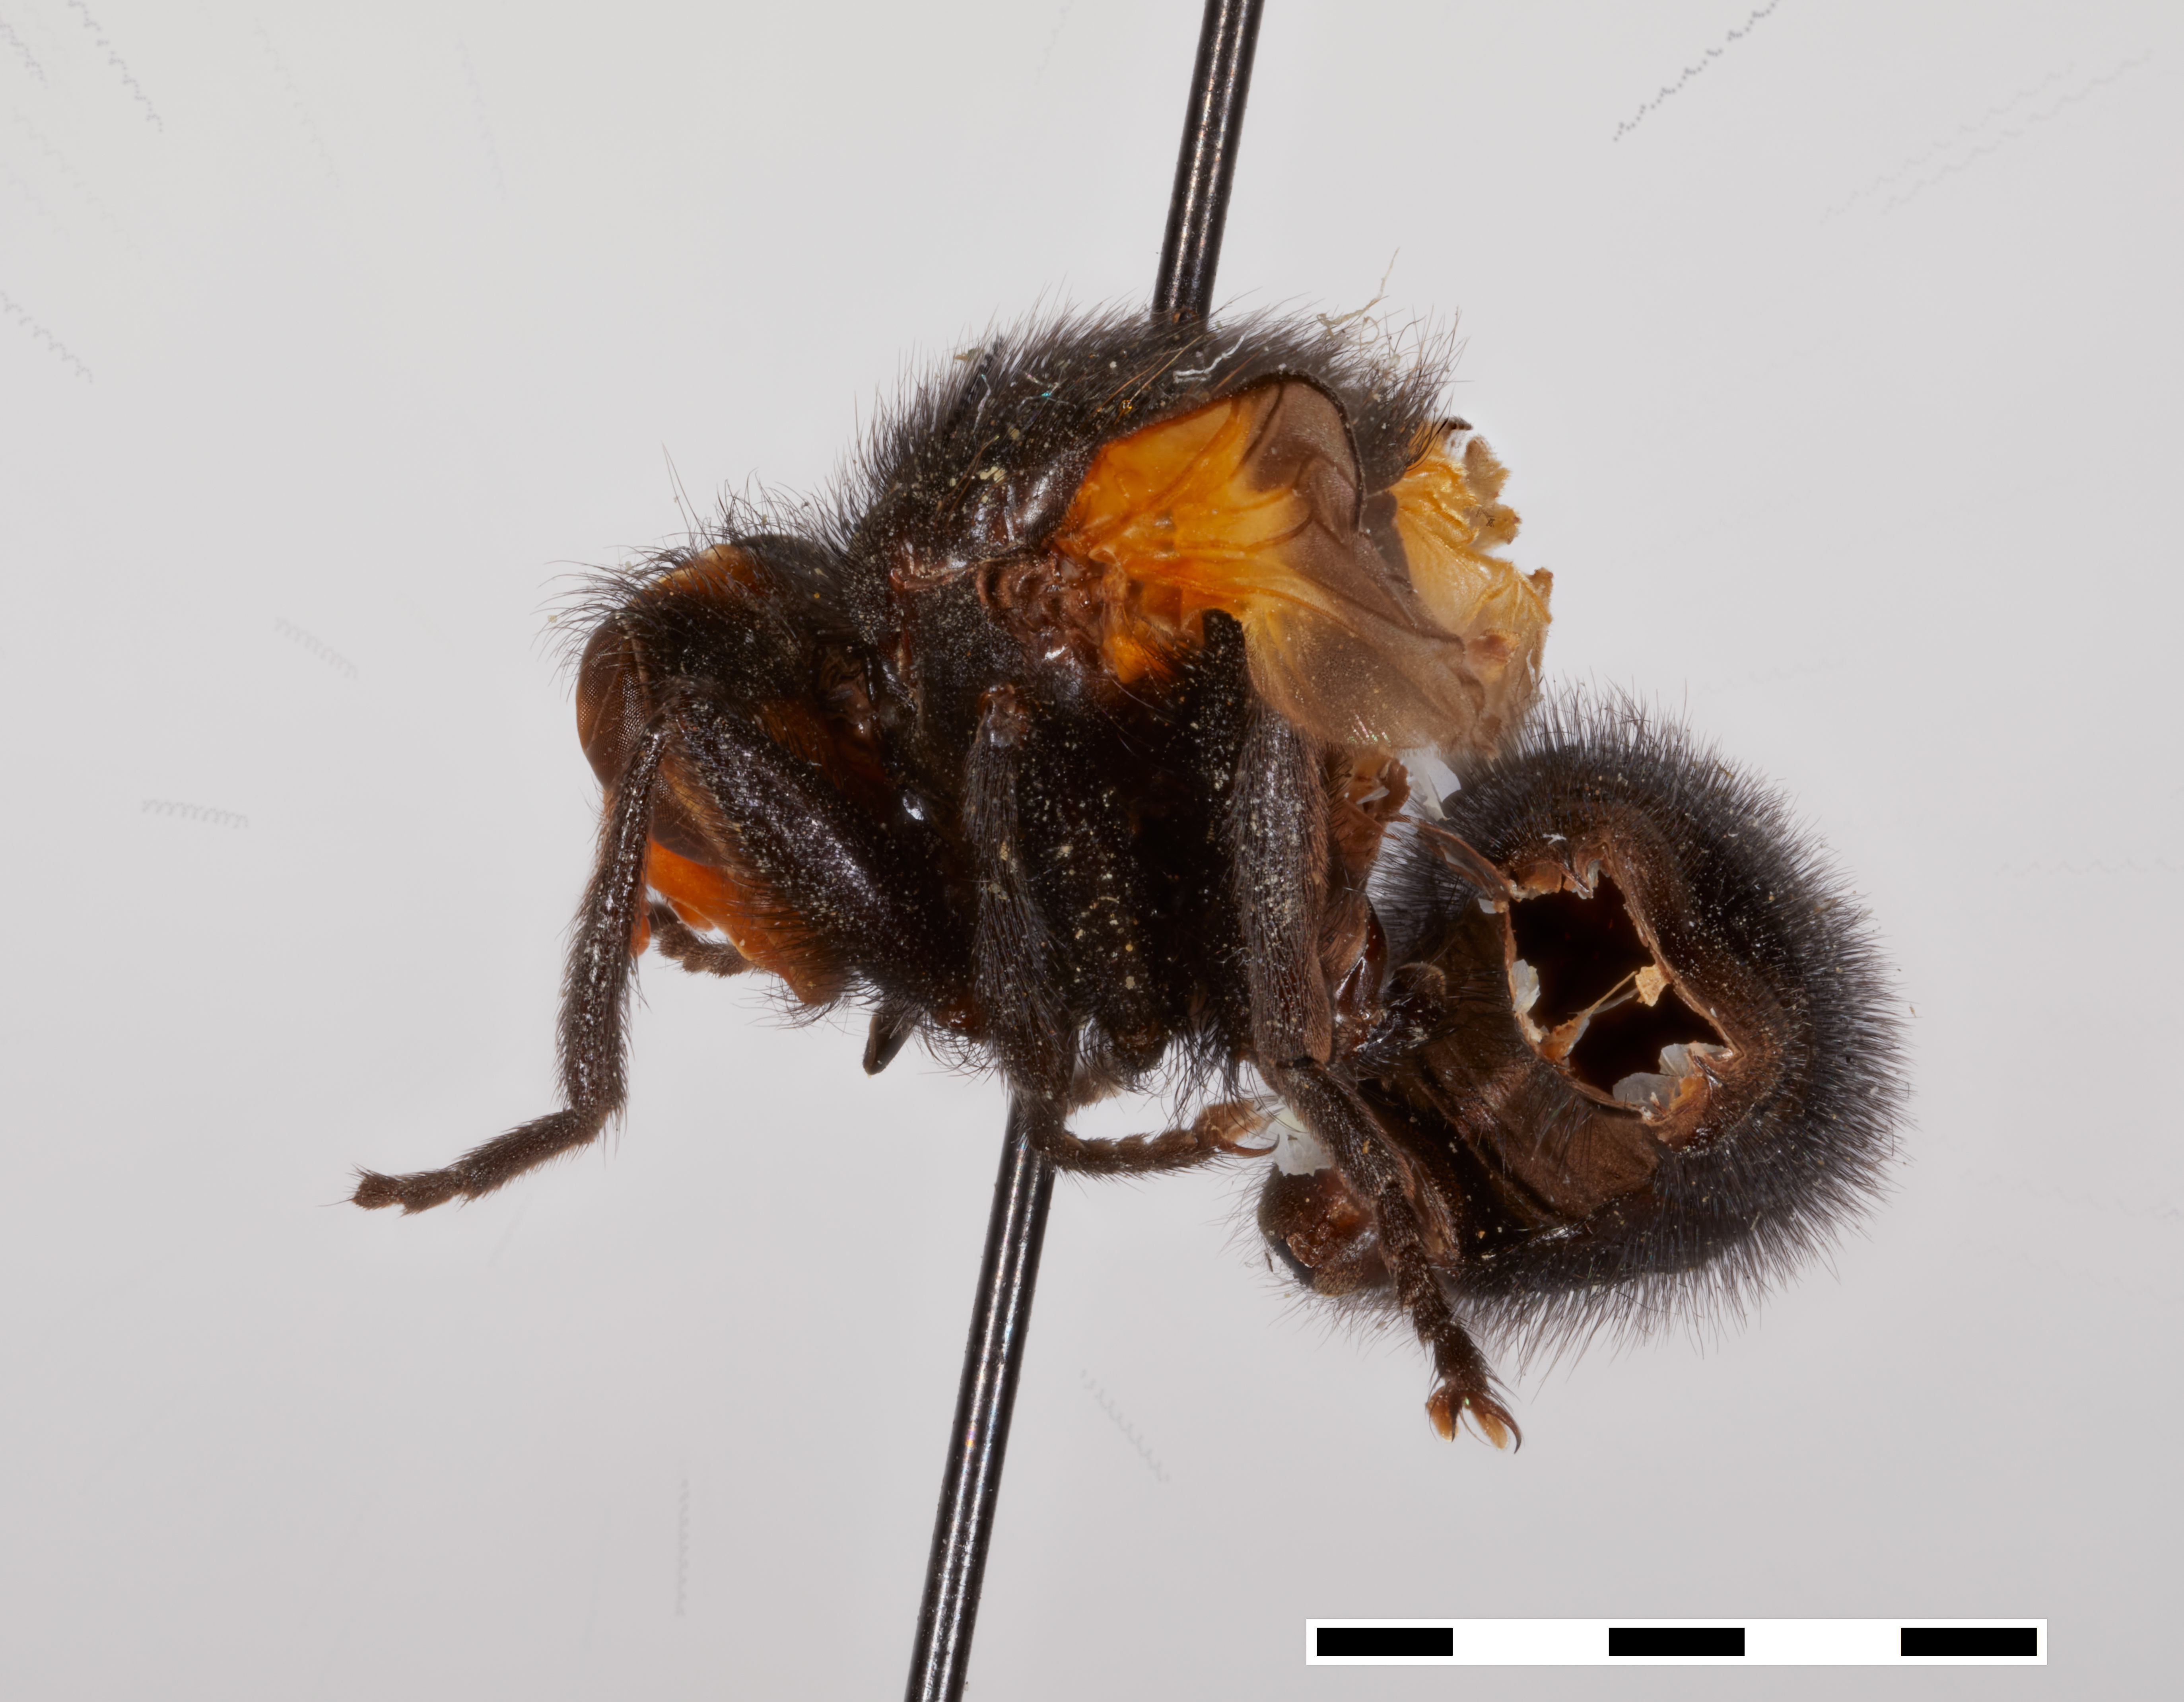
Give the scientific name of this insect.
Melanosoma carbonaria
